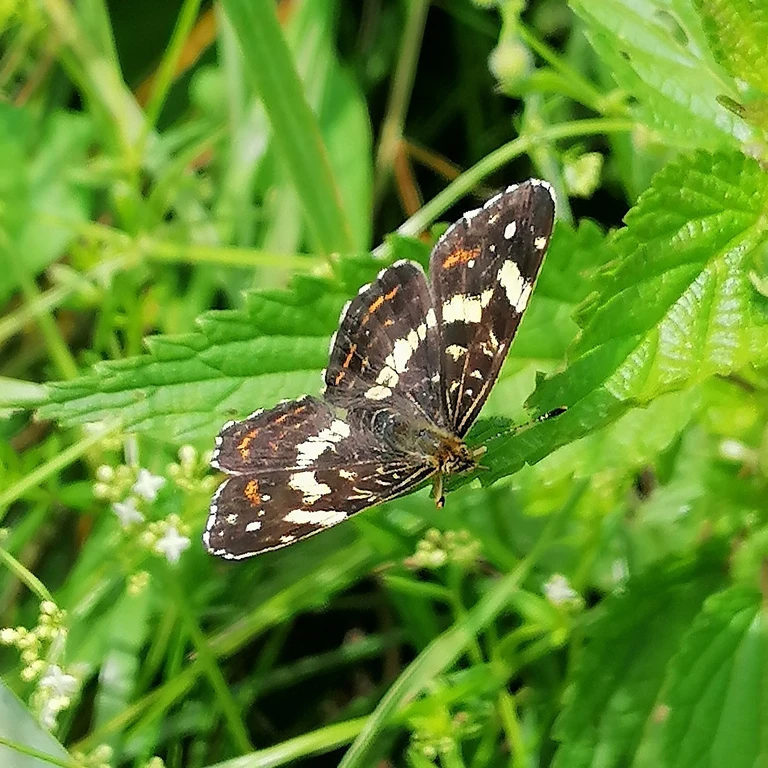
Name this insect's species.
Araschnia levana
